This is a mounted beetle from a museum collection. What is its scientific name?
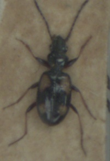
Bembidion illigeri
